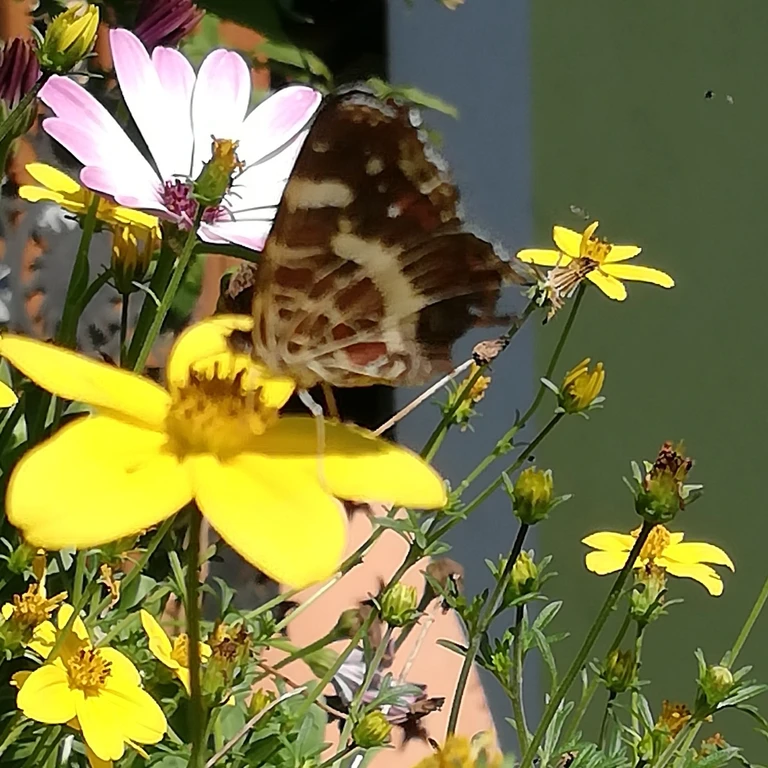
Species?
Araschnia levana
